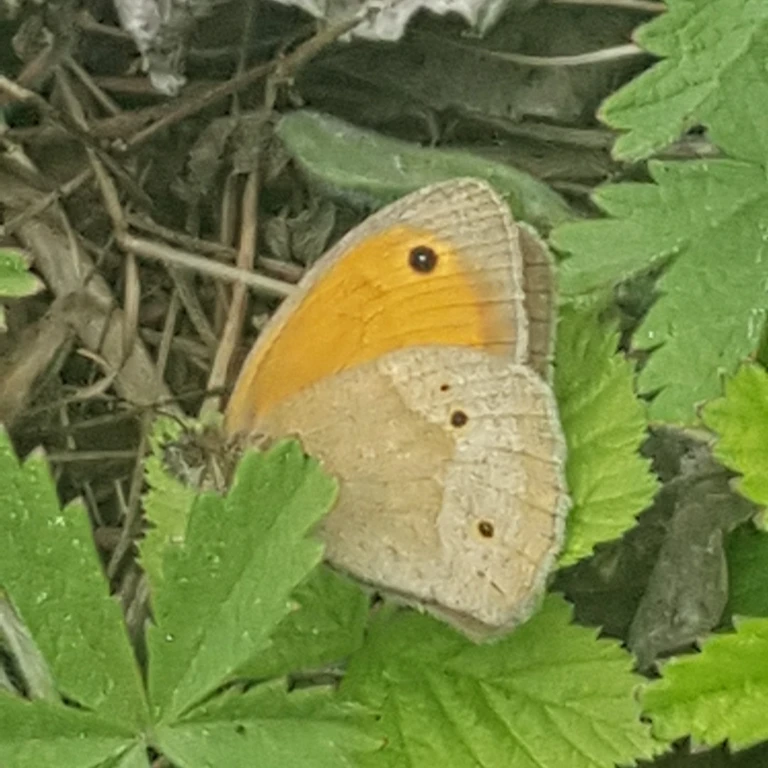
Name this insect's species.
Maniola jurtina
